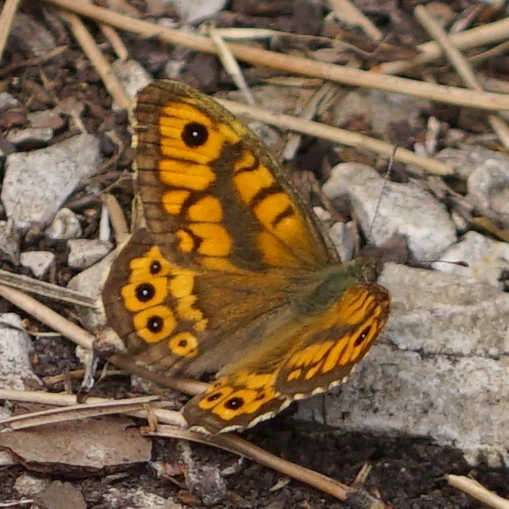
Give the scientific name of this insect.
Lasiommata megera (also Pararge megera)
